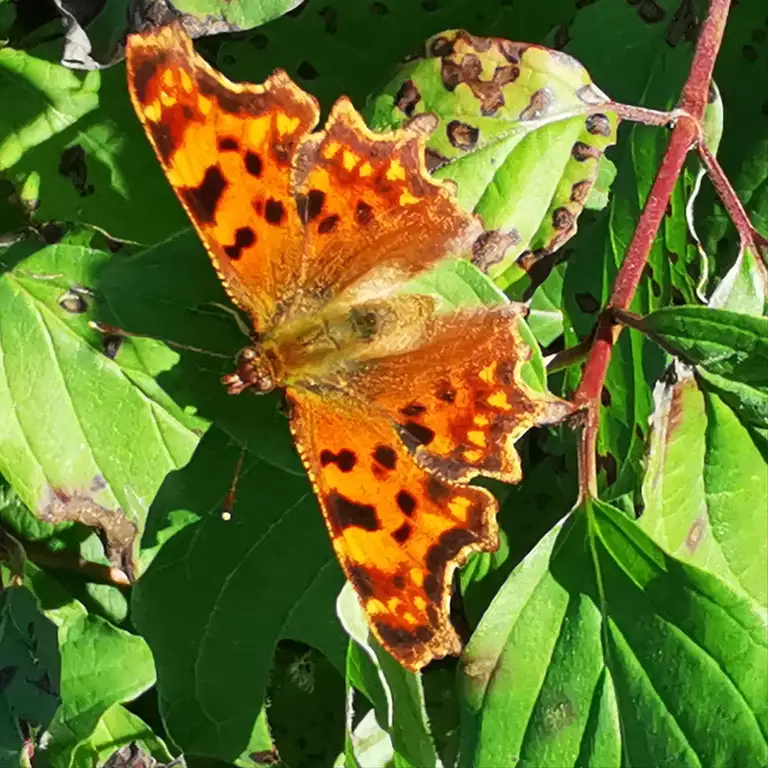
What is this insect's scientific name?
Polygonia c-album
